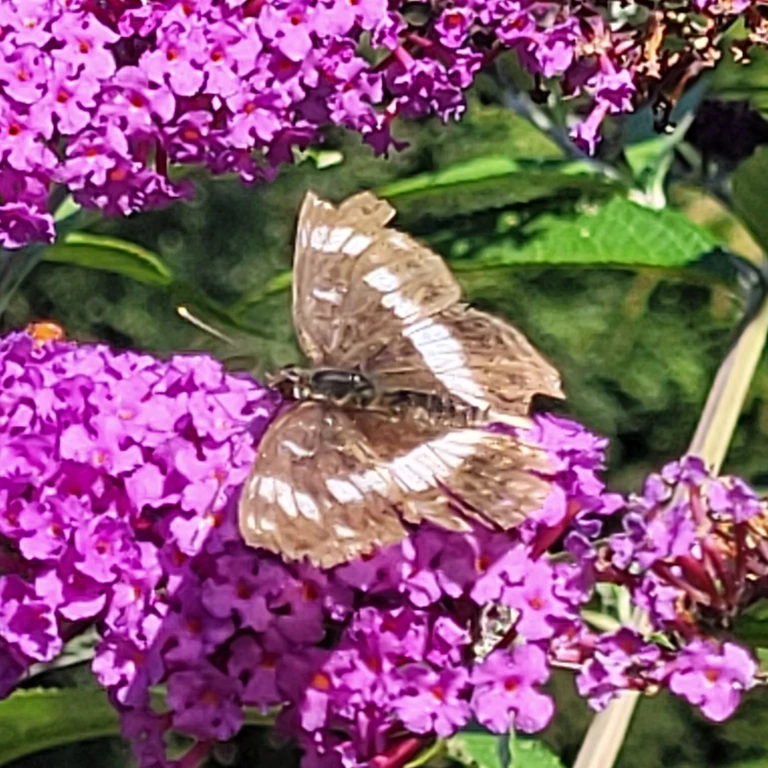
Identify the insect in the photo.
Limenitis camilla (also Ladoga camilla)
